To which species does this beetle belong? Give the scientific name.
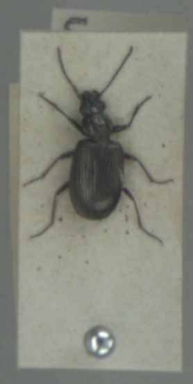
Bembidion tetracolum
